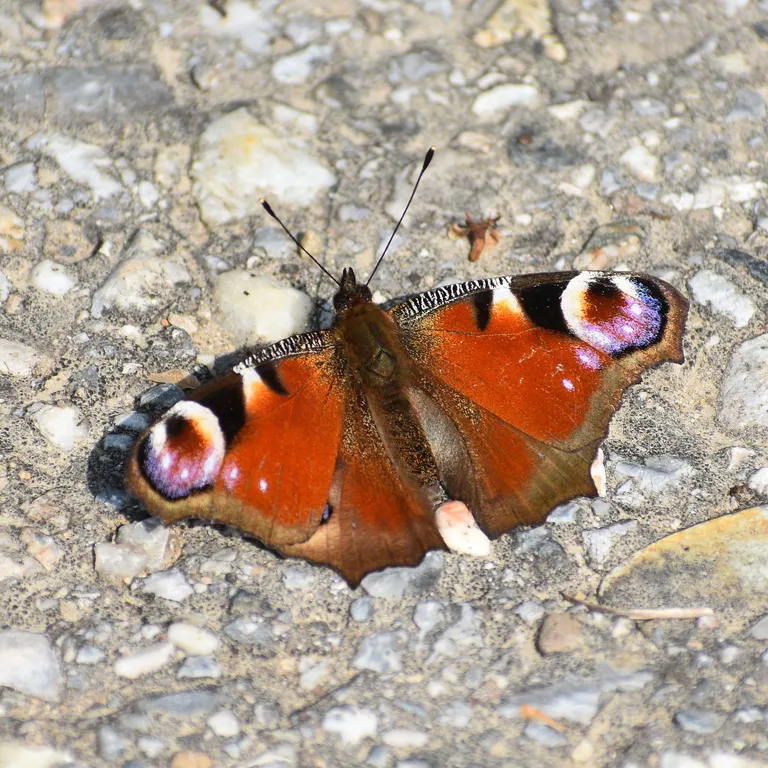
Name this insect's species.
Aglais io
